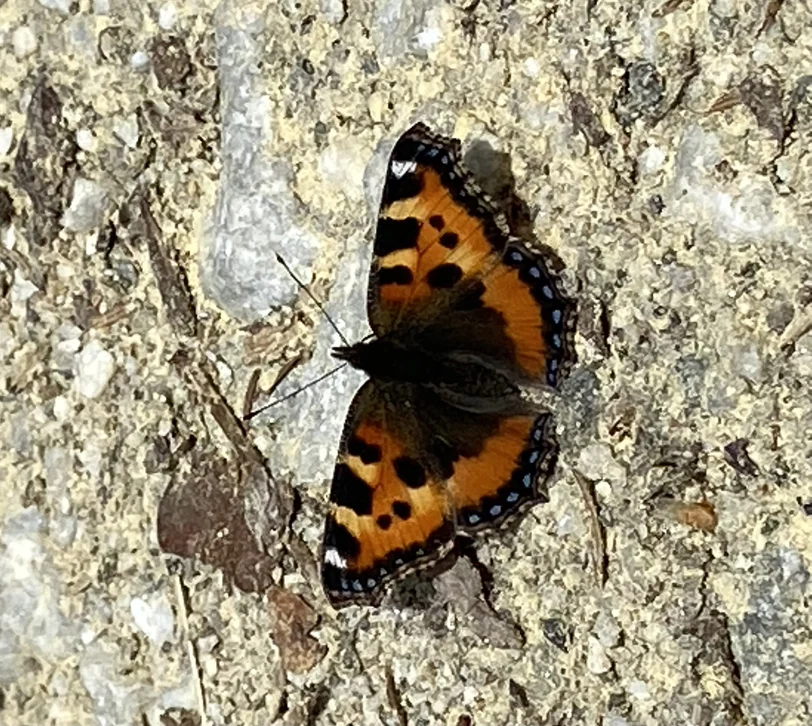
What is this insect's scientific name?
Aglais urticae
